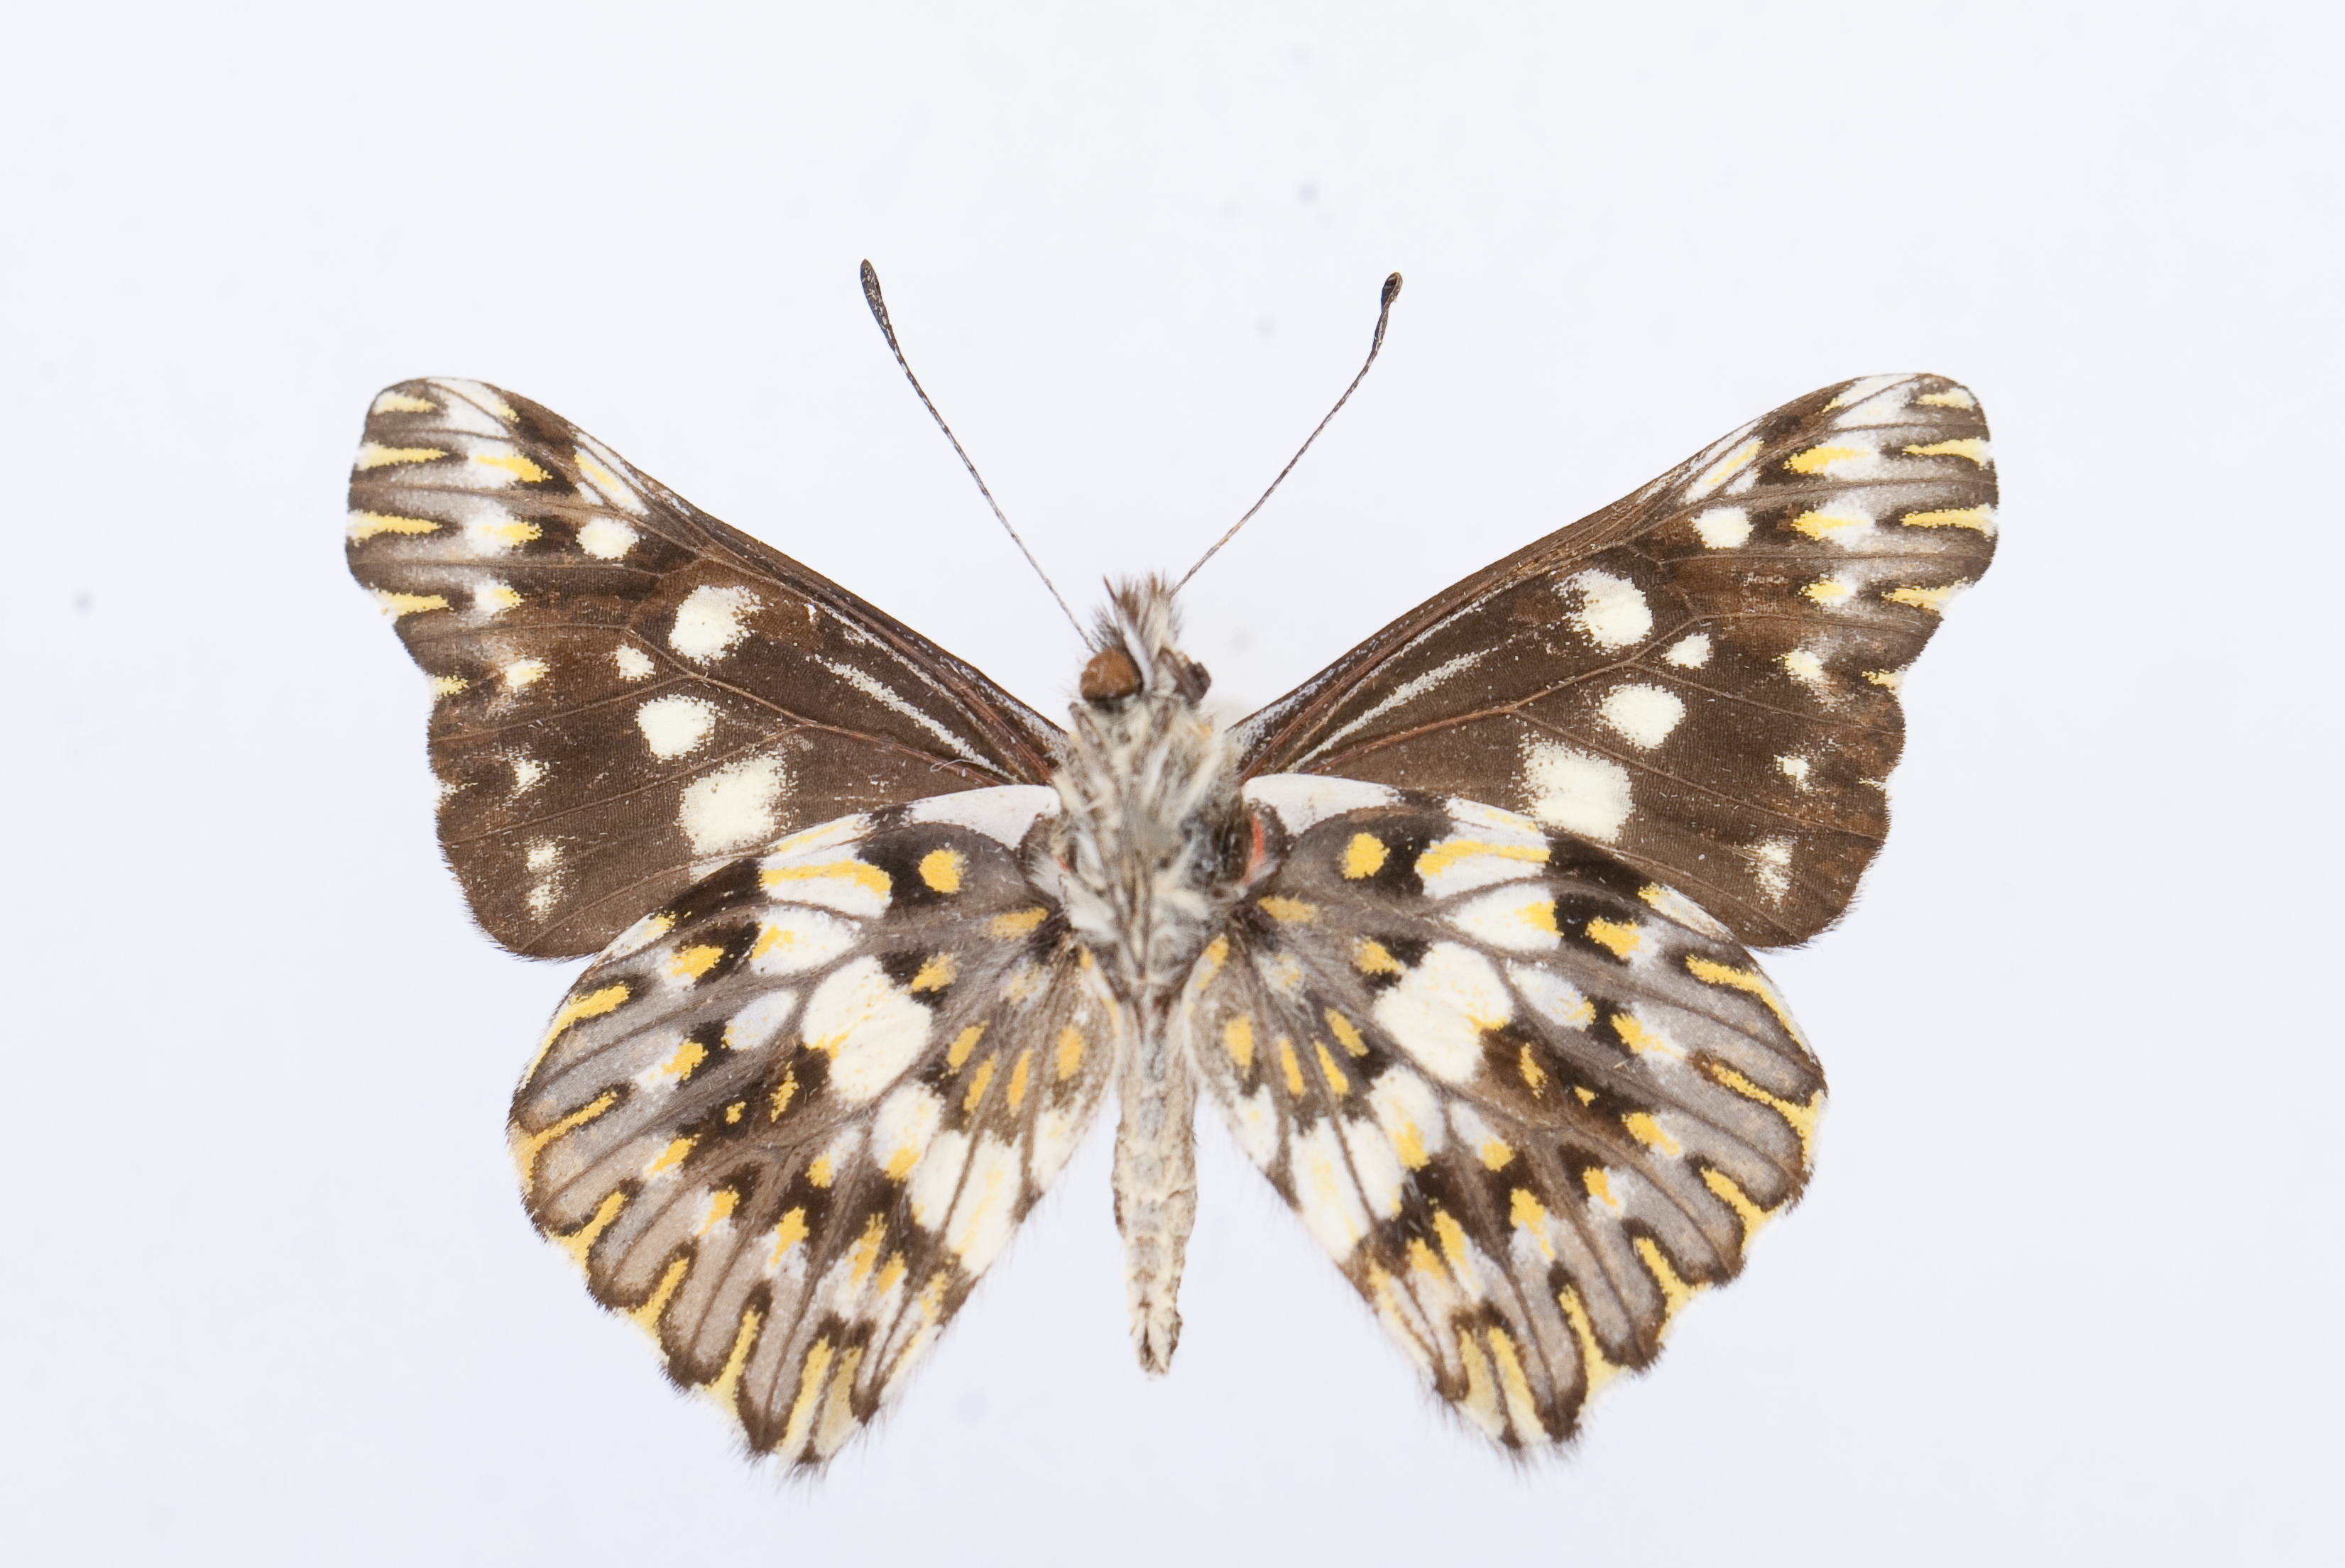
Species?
Catasticta truncata
